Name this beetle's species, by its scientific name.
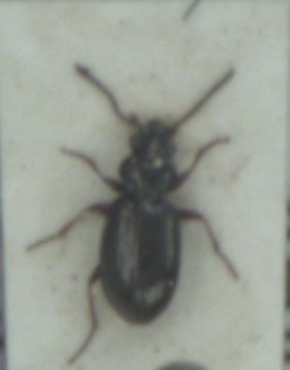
Bembidion lampros
